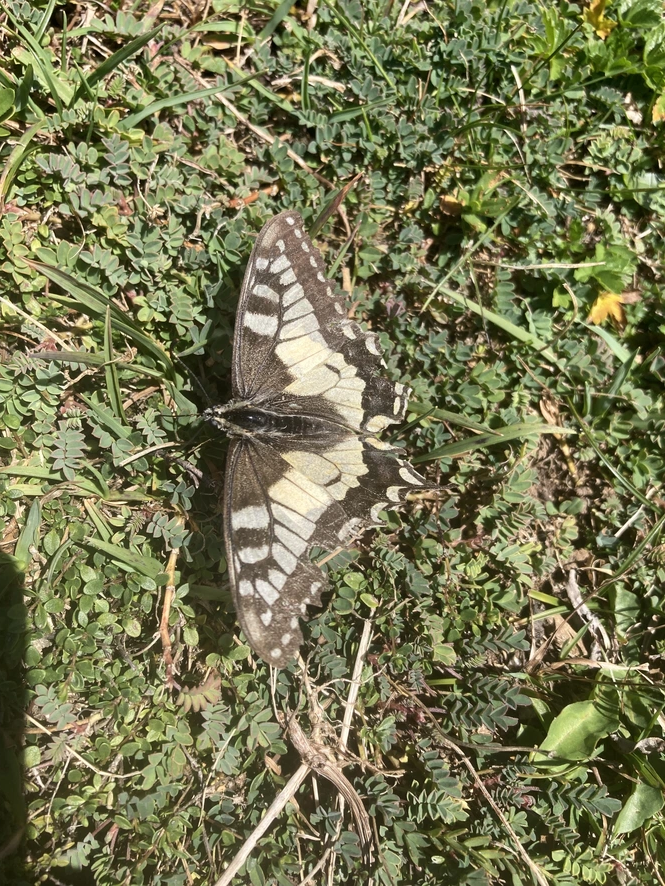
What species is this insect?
Papilio machaon
